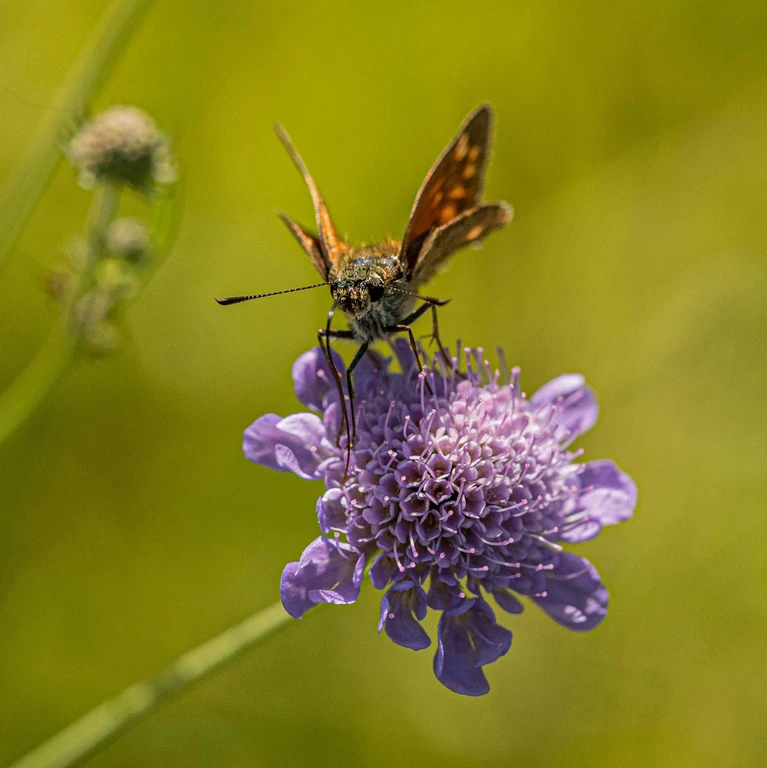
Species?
Ochlodes sylvanus (also Ochlodes venata)
